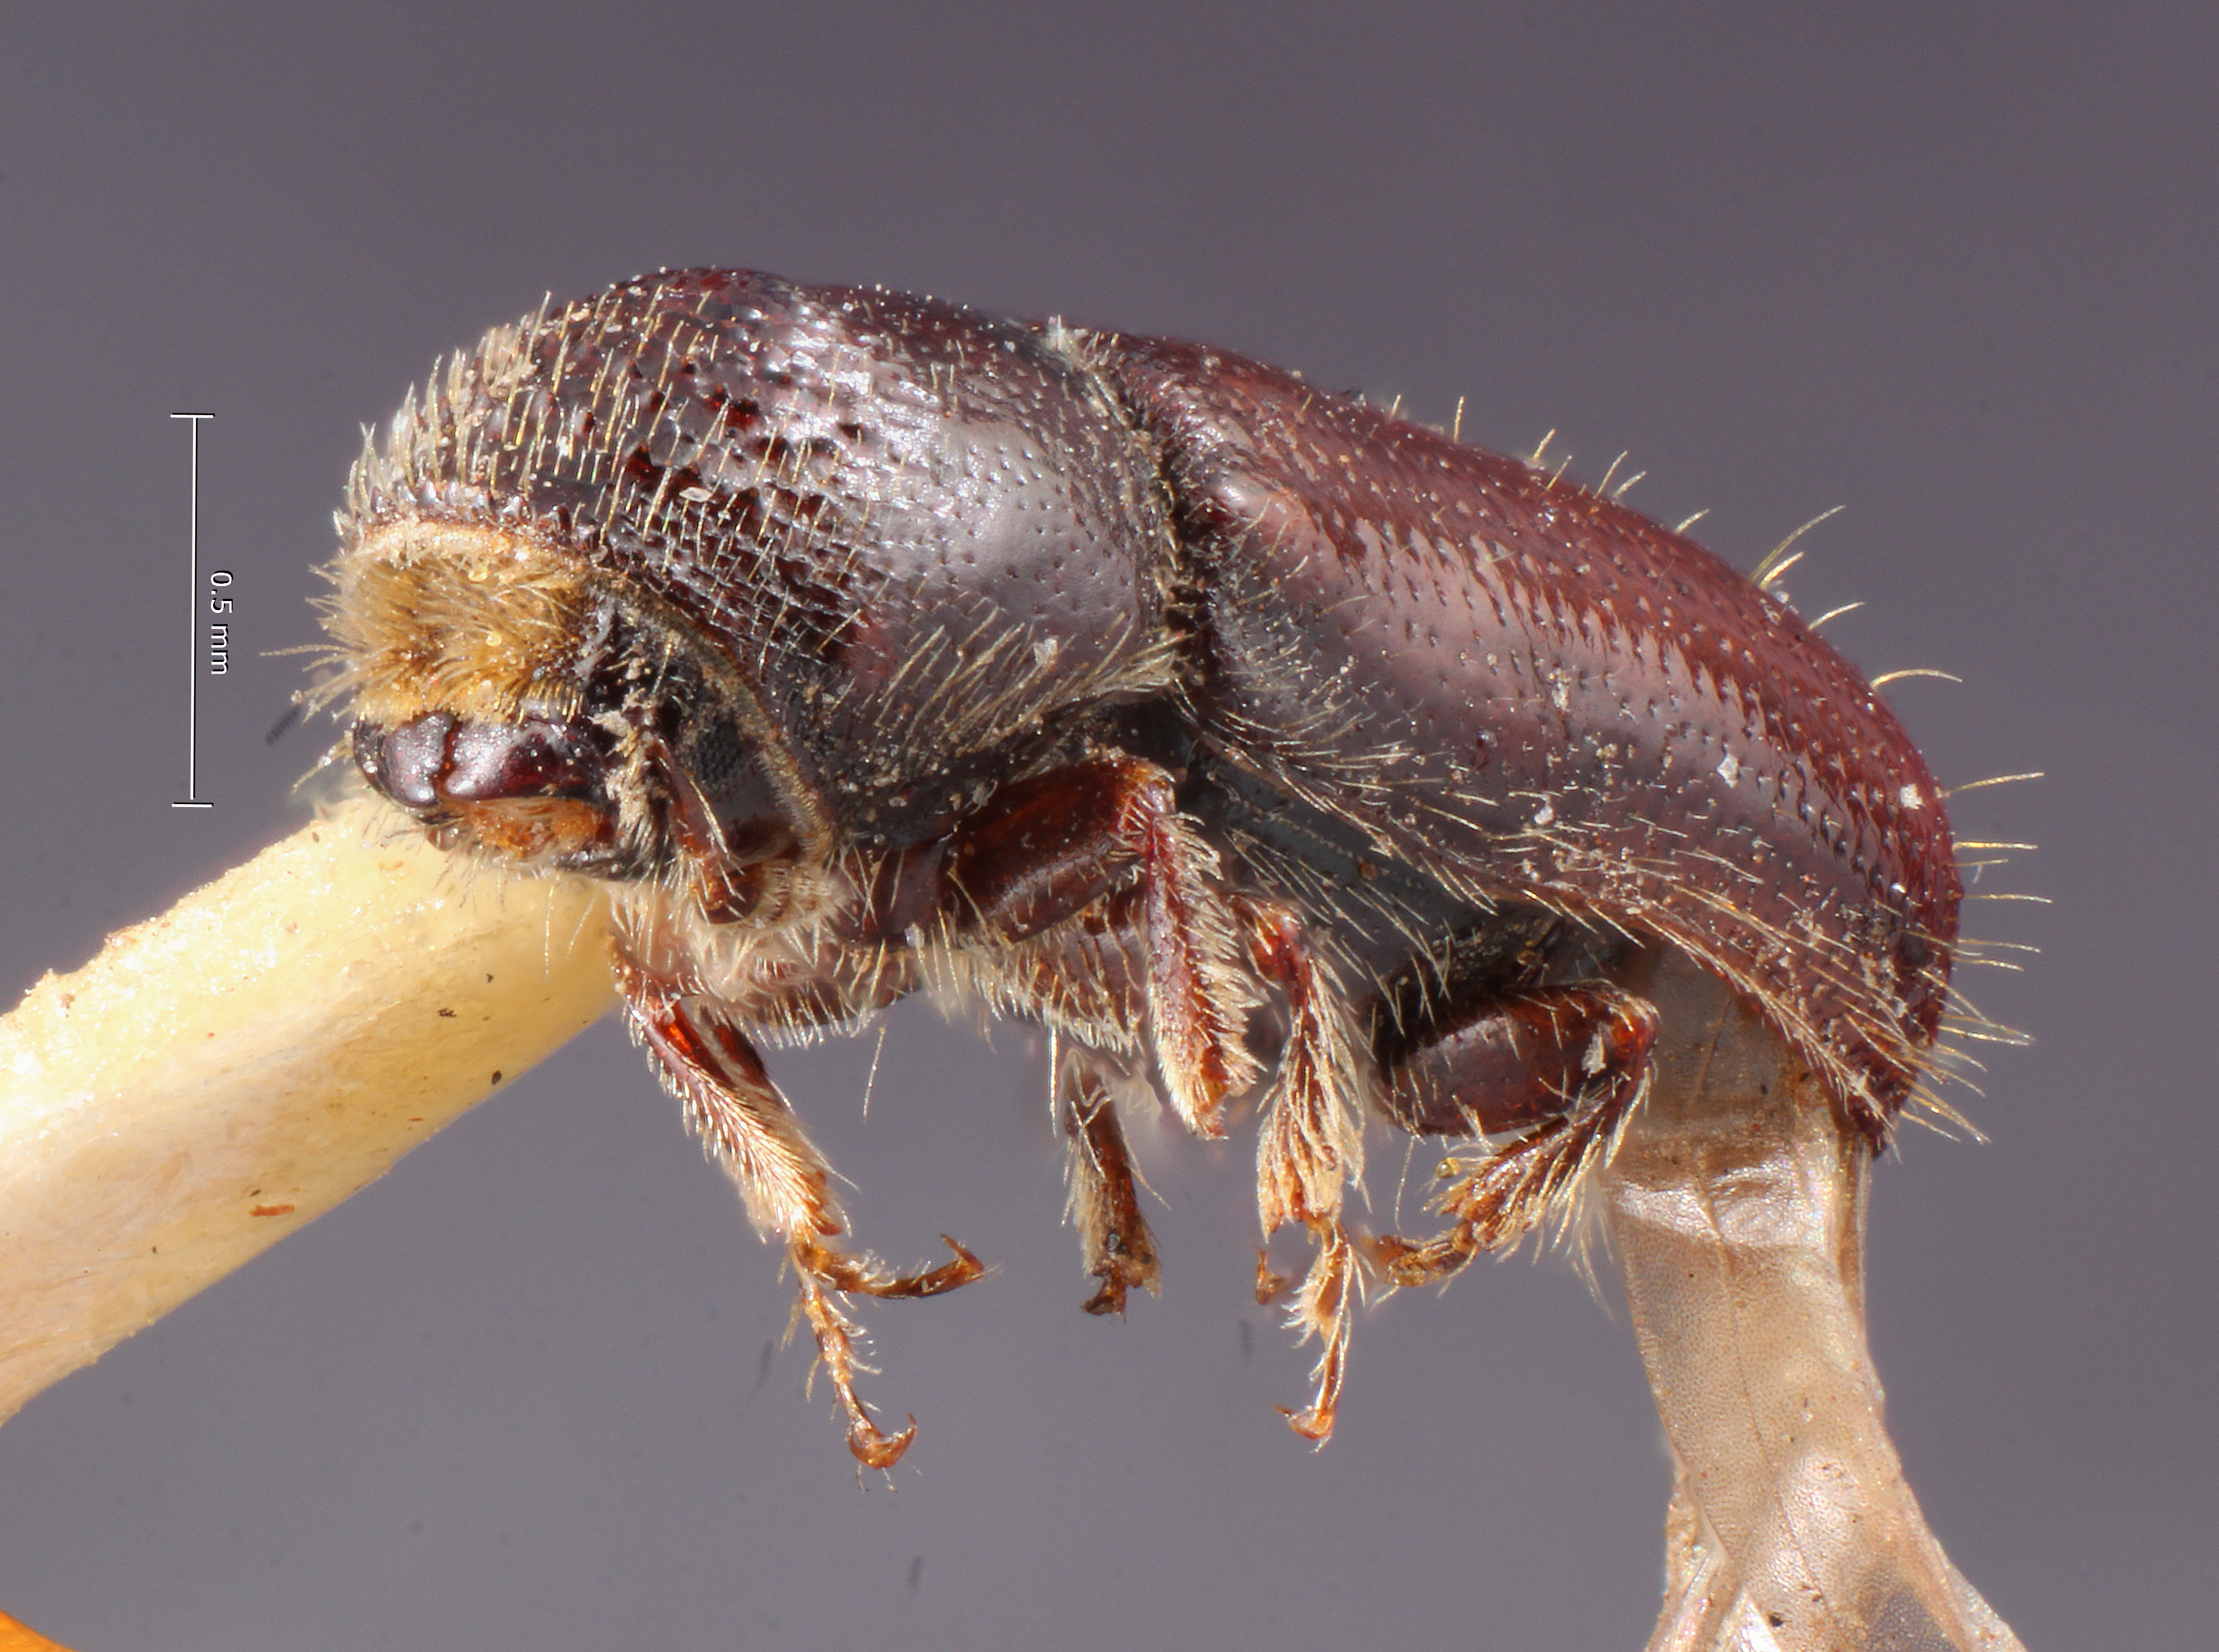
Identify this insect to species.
Pityophthorus immanis
